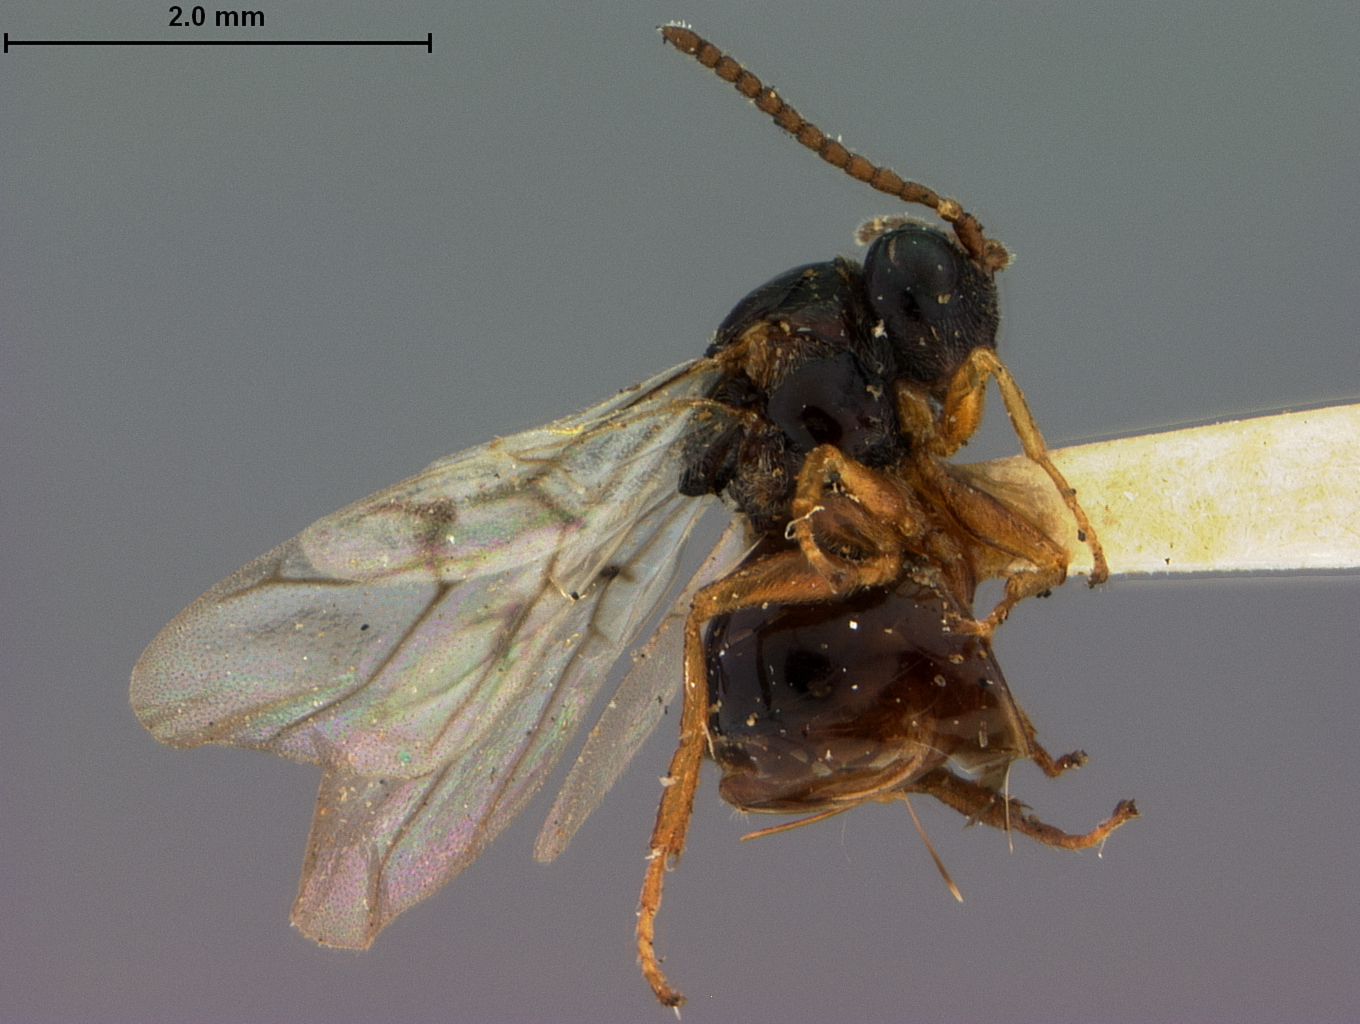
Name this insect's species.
Diastrophus smilacis
